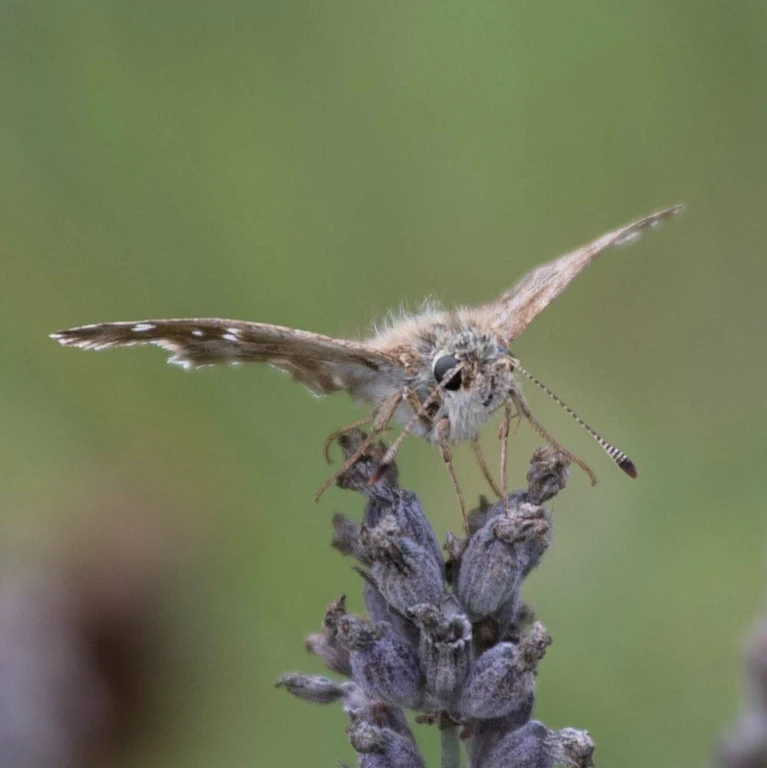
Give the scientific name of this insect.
Carcharodus alceae
